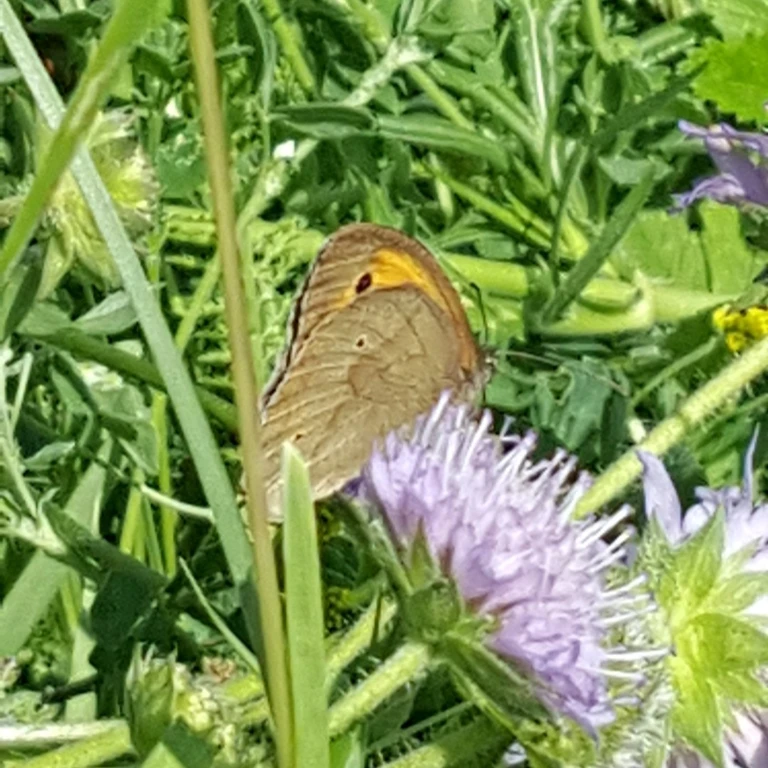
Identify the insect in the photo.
Maniola jurtina
